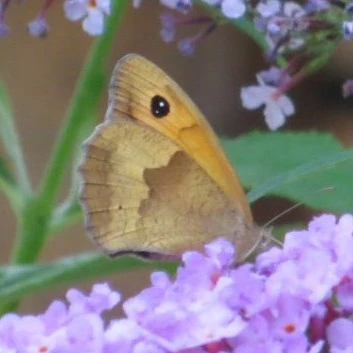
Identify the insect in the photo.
Maniola jurtina
